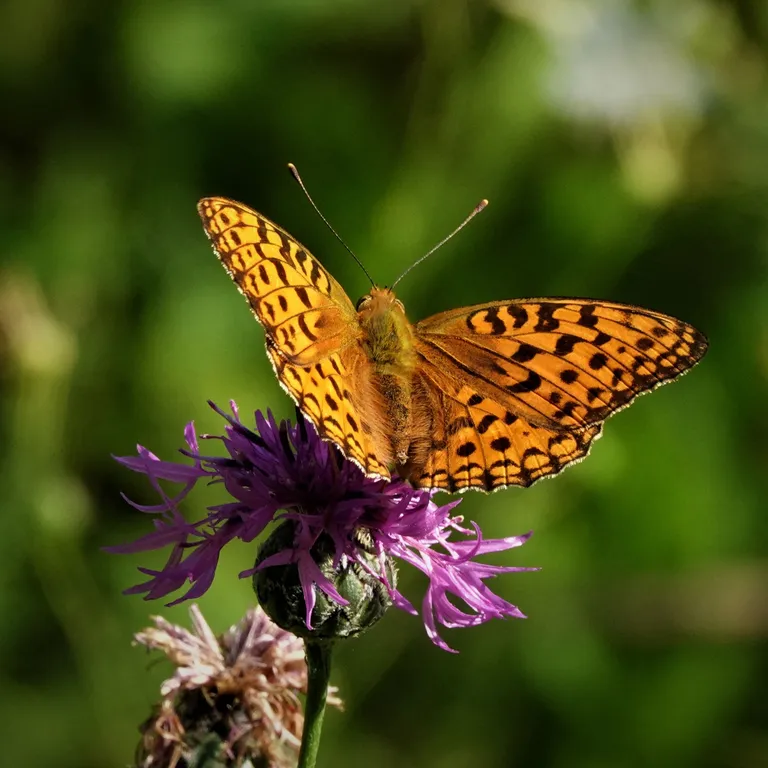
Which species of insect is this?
Fabriciana adippe
